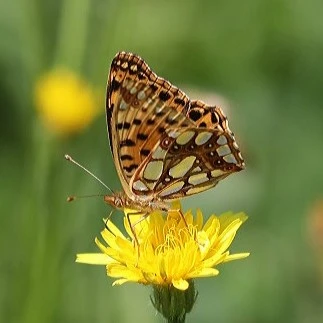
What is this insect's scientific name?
Issoria lathonia
